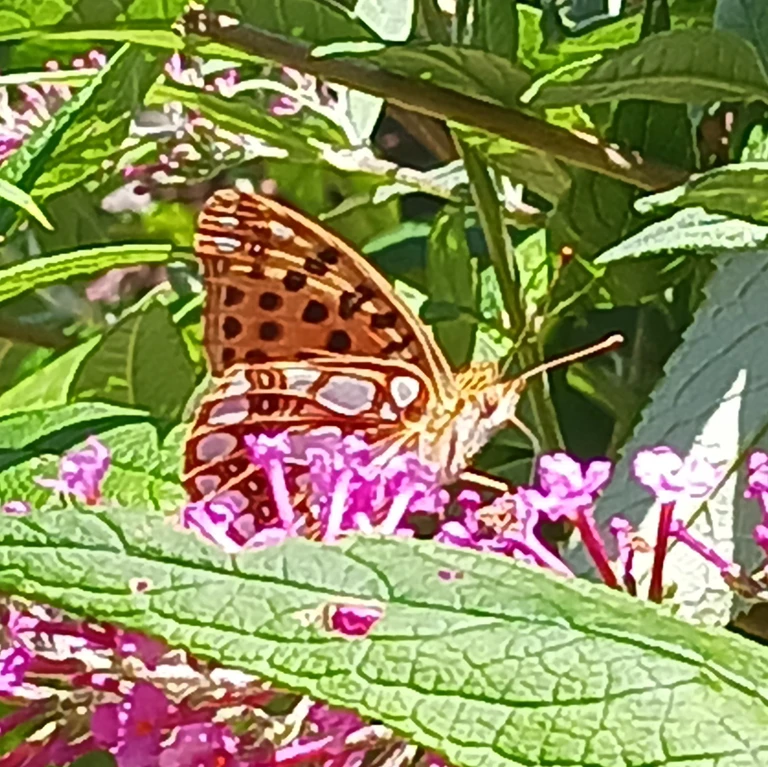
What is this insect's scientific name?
Issoria lathonia
